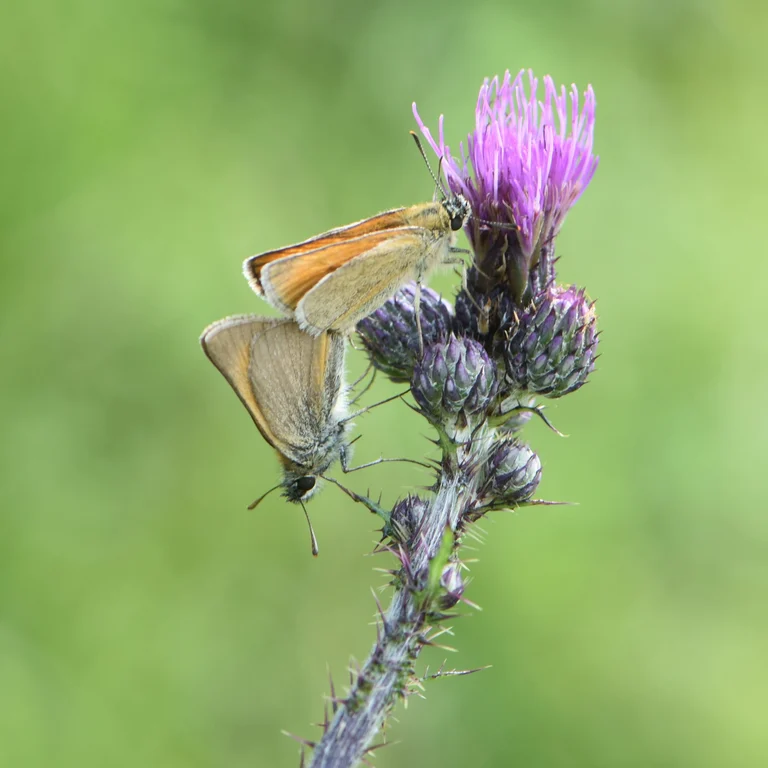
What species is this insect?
Thymelicus sylvestris
